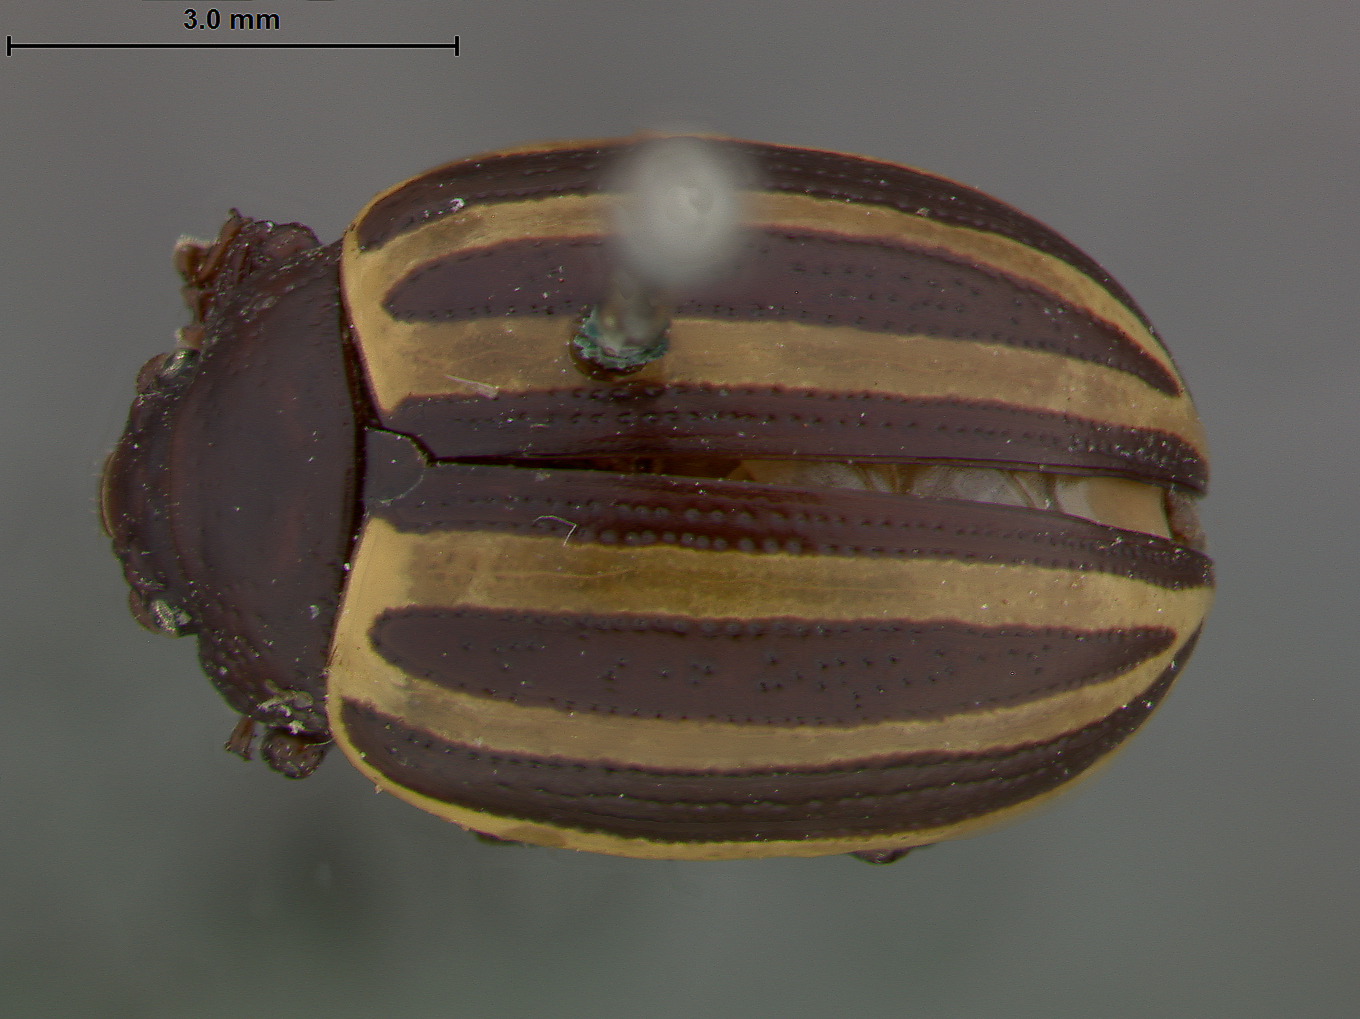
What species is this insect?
Chrysomela cephalanthi
